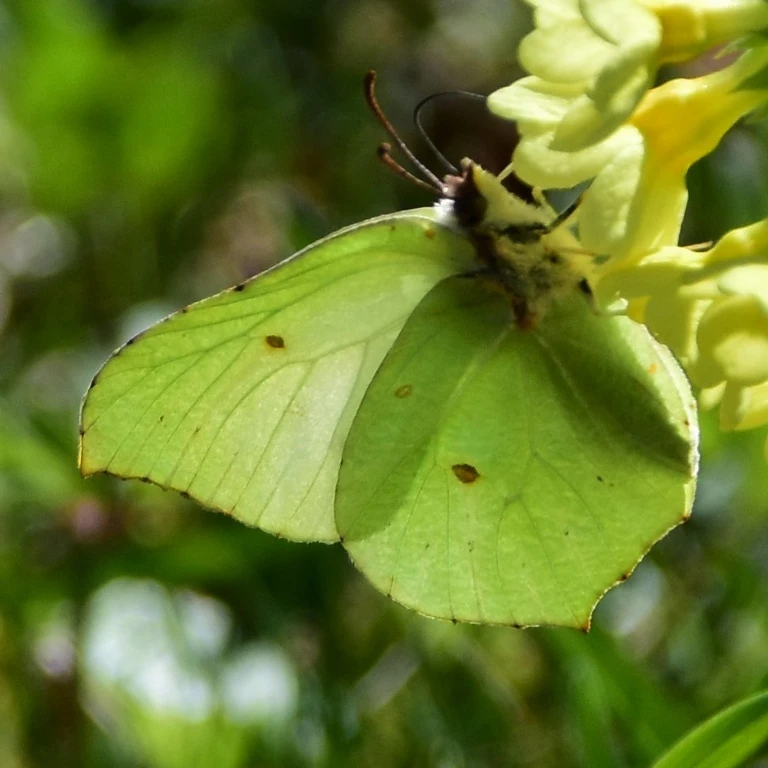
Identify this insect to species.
Gonepteryx rhamni
